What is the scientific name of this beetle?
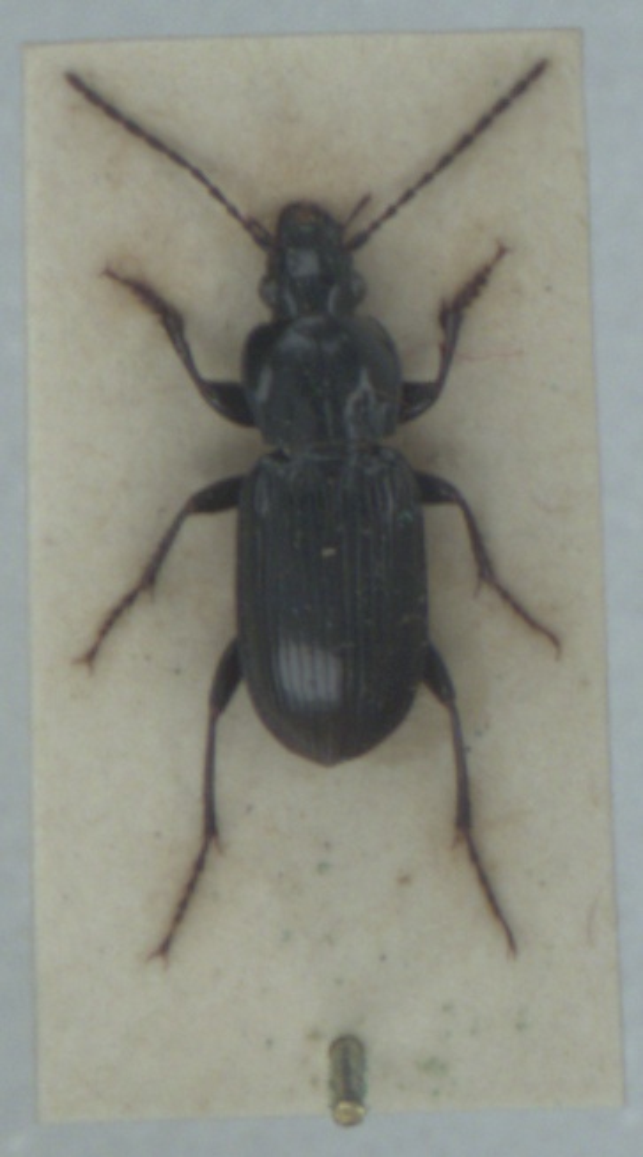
Pterostichus gracilis
